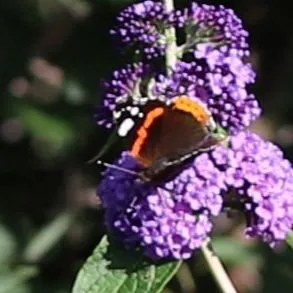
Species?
Vanessa atalanta
